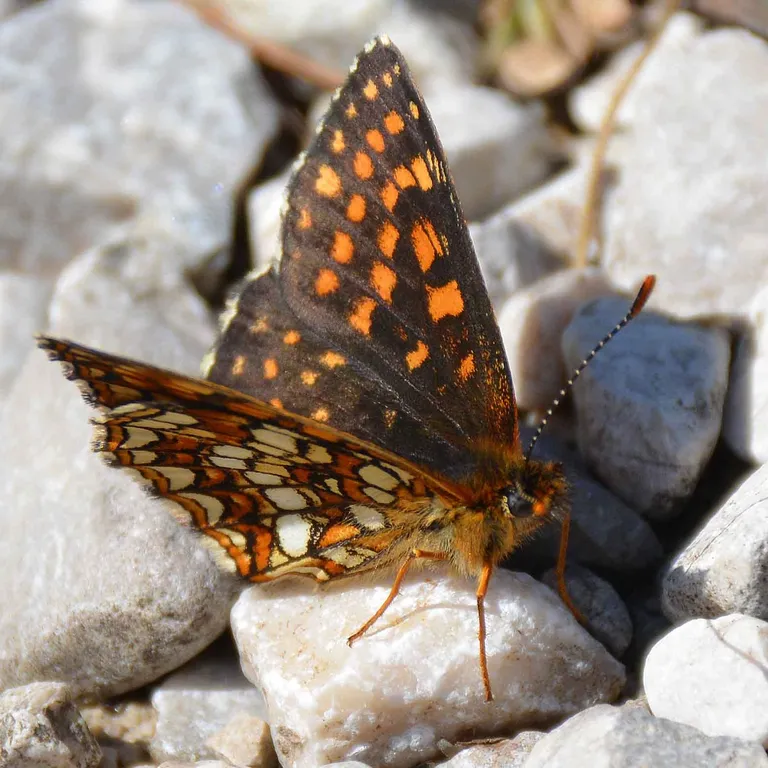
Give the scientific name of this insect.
Melitaea diamina
